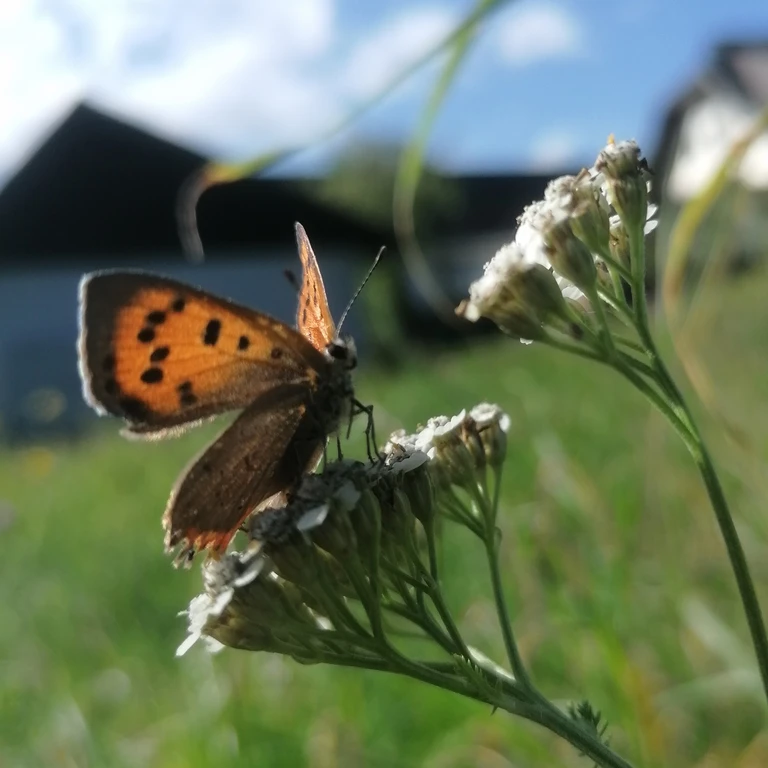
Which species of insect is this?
Lycaena phlaeas
